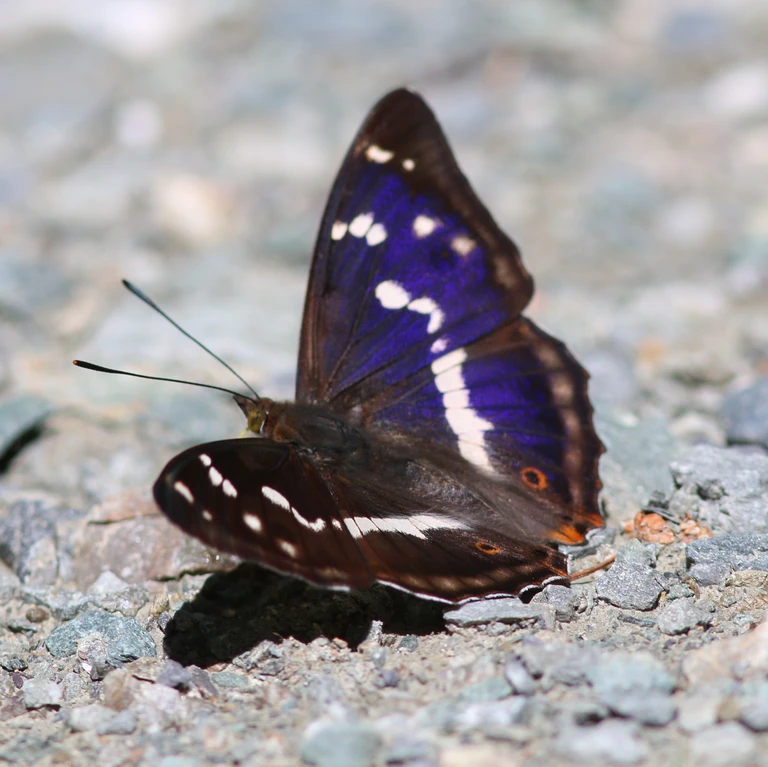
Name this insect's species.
Apatura iris
